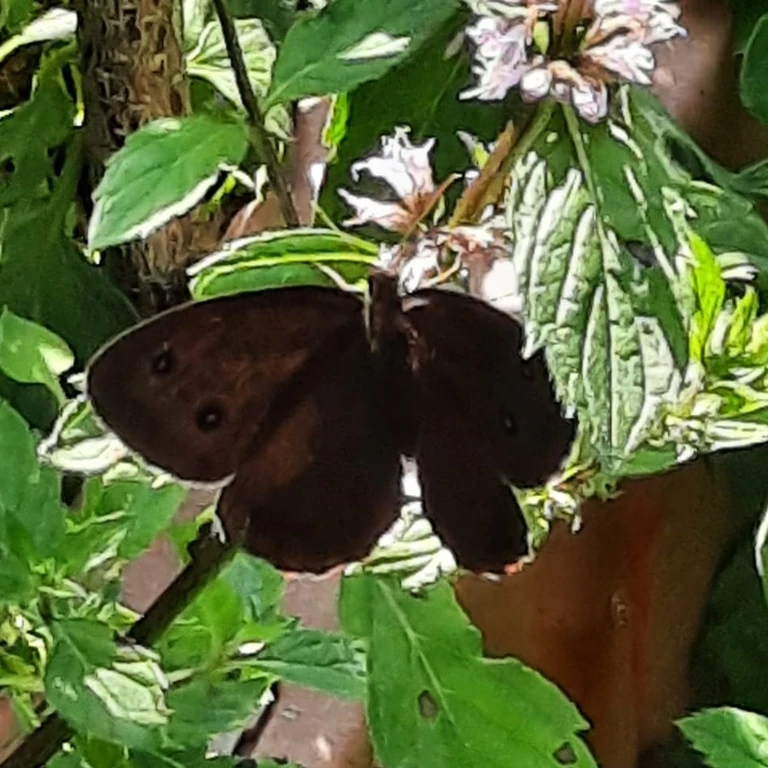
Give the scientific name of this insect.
Minois dryas
